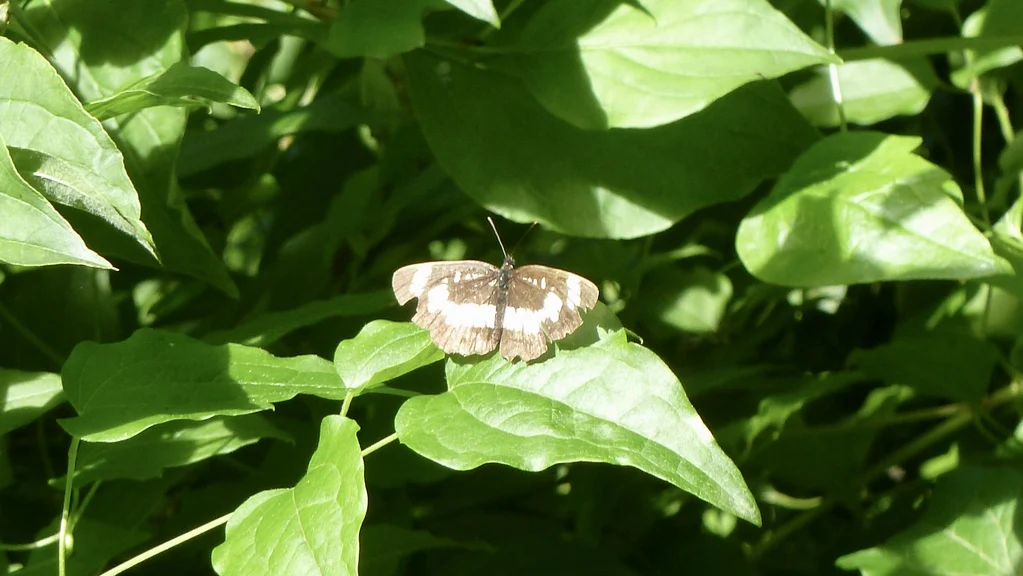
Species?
Neptis rivularis
